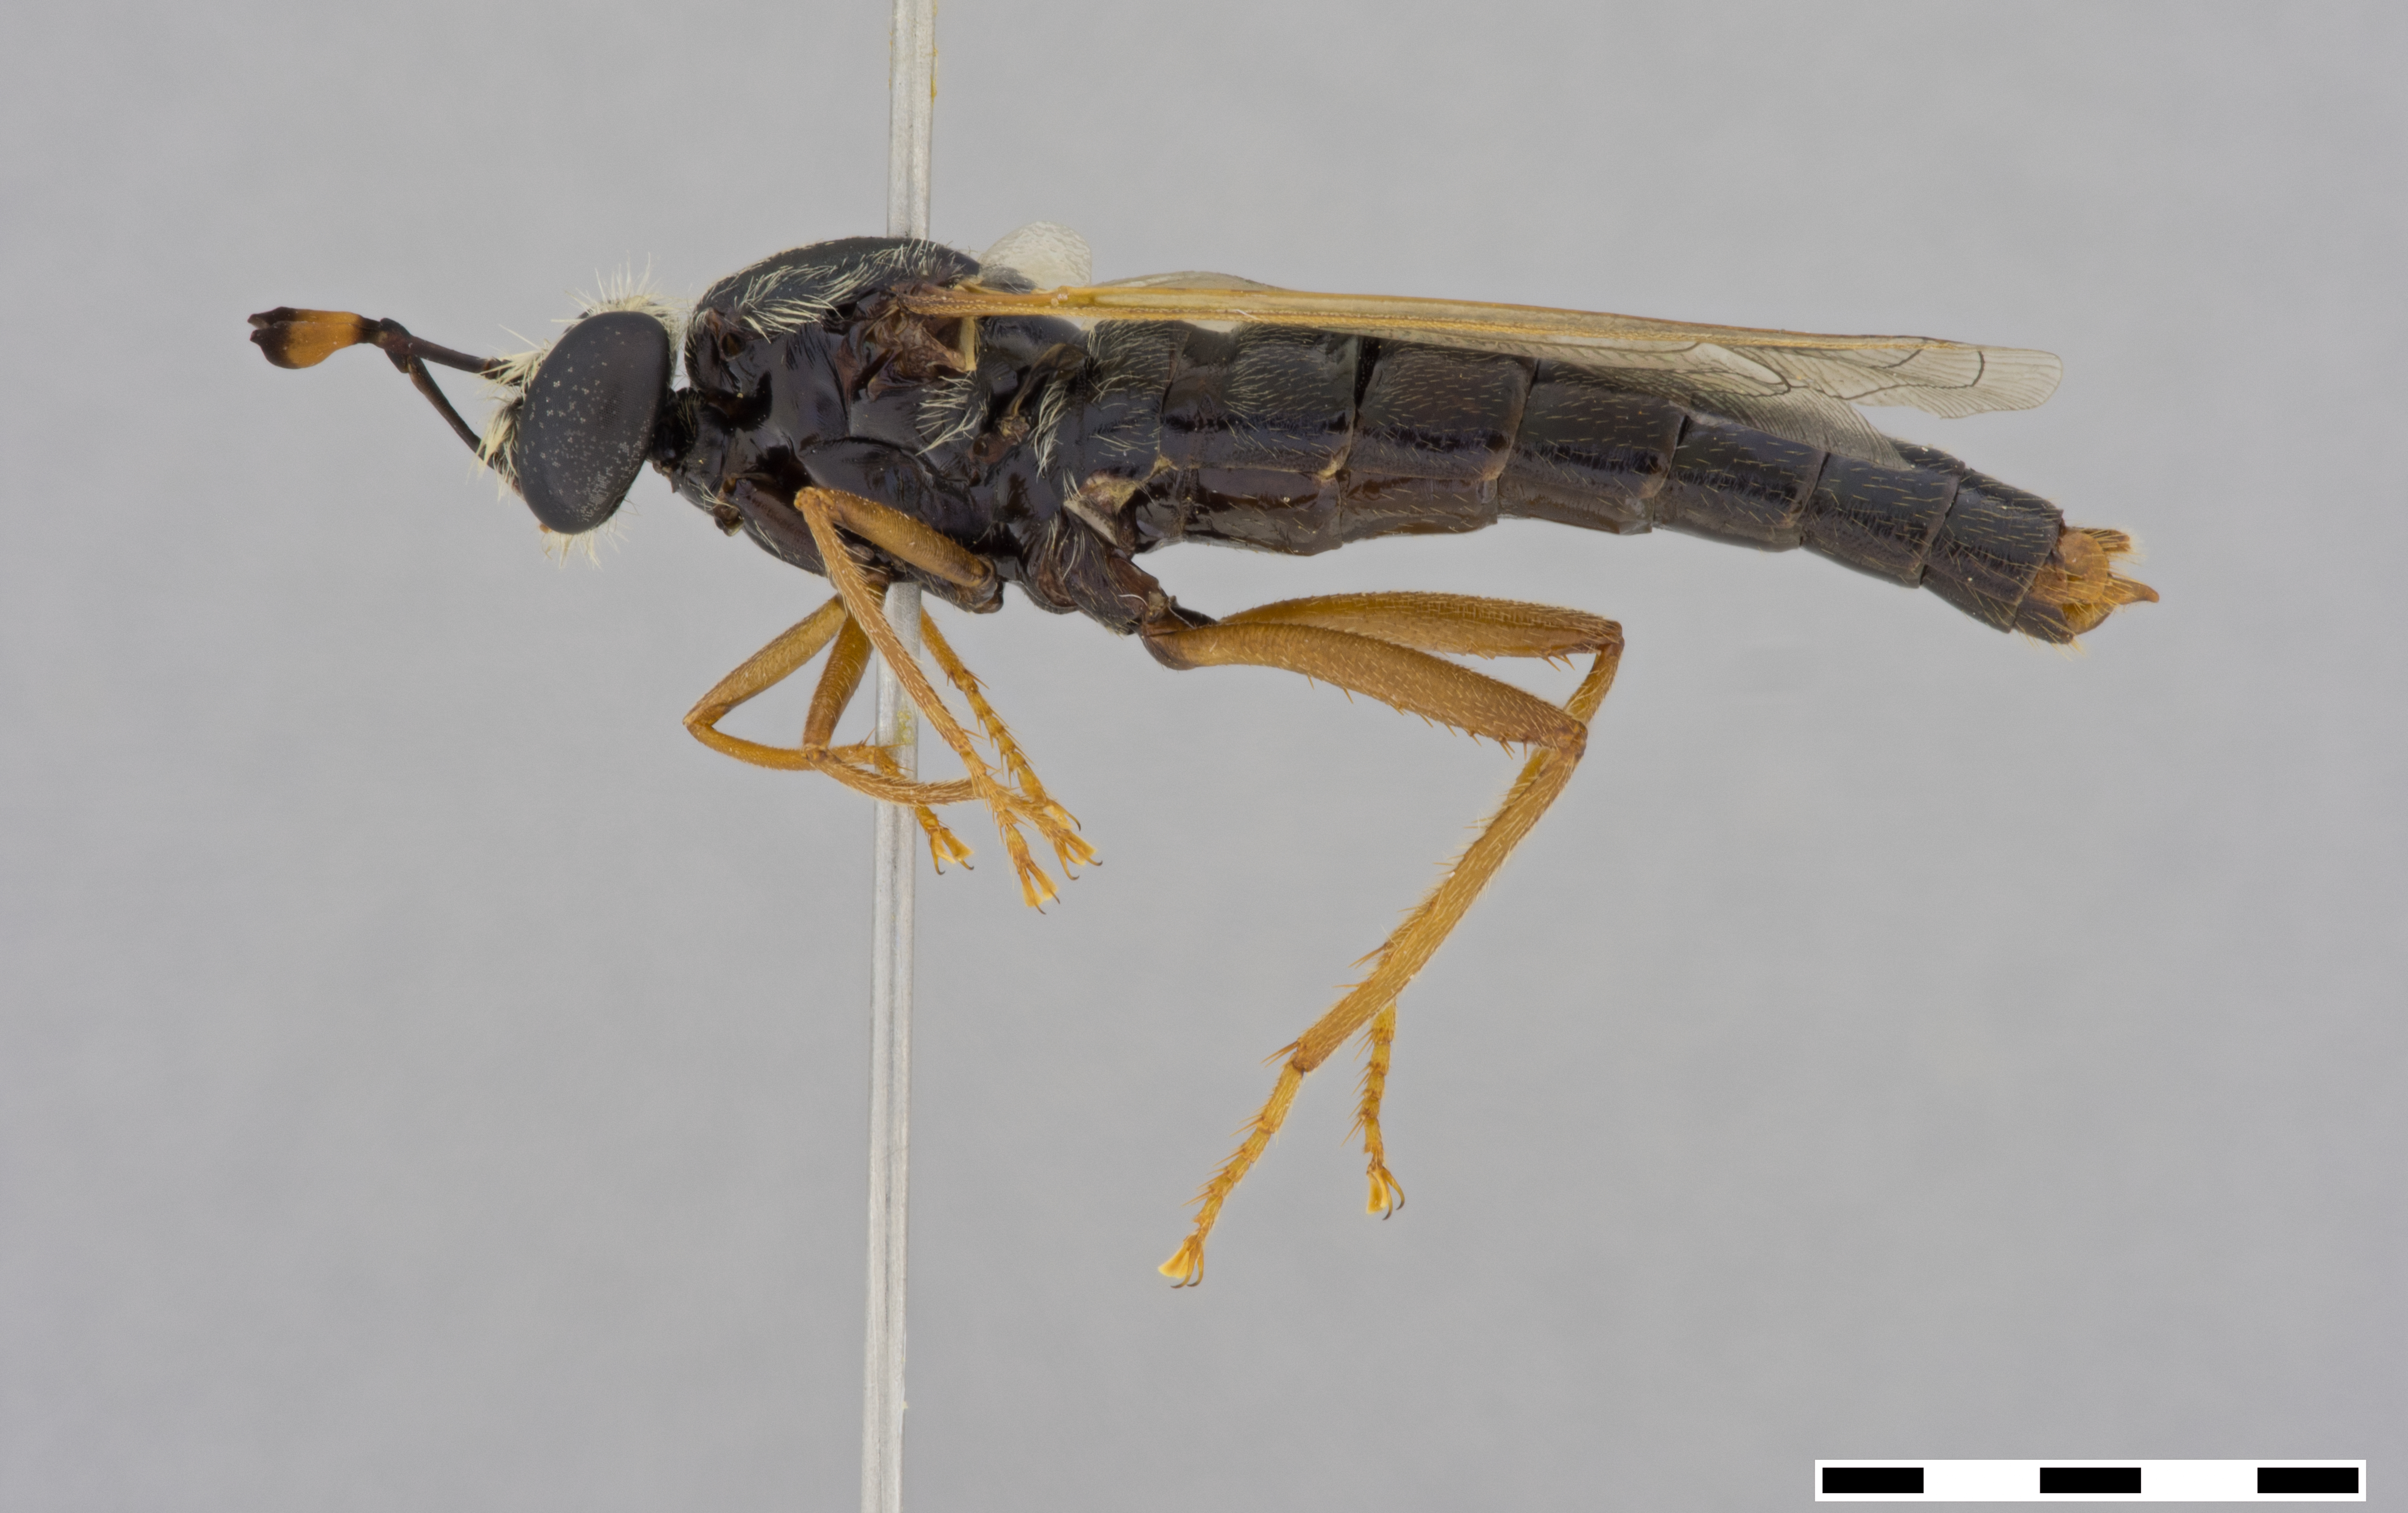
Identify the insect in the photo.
Arenomydas caerulescens
